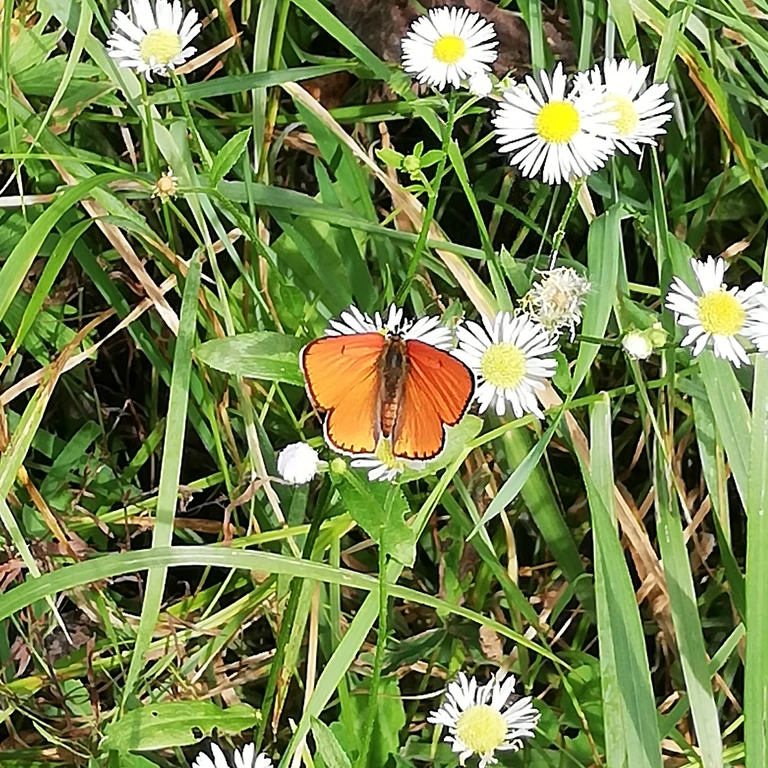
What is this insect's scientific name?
Lycaena dispar
